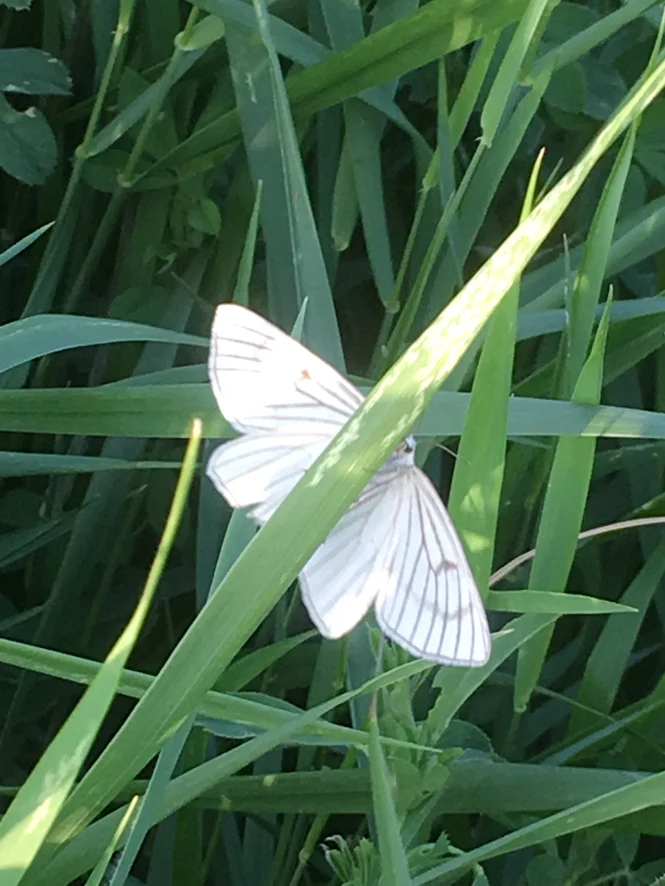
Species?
Siona lineata
